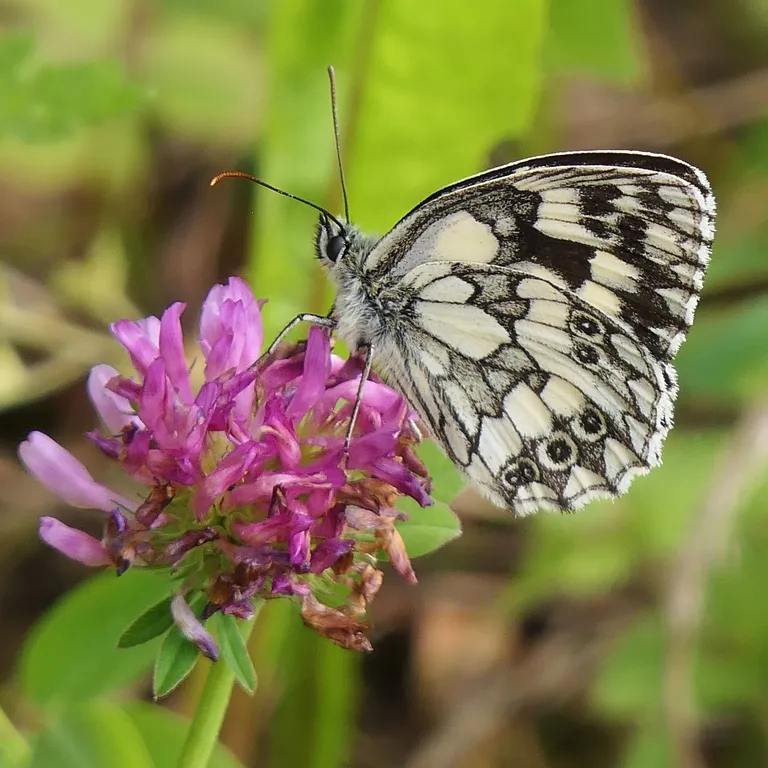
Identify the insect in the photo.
Melanargia galathea
